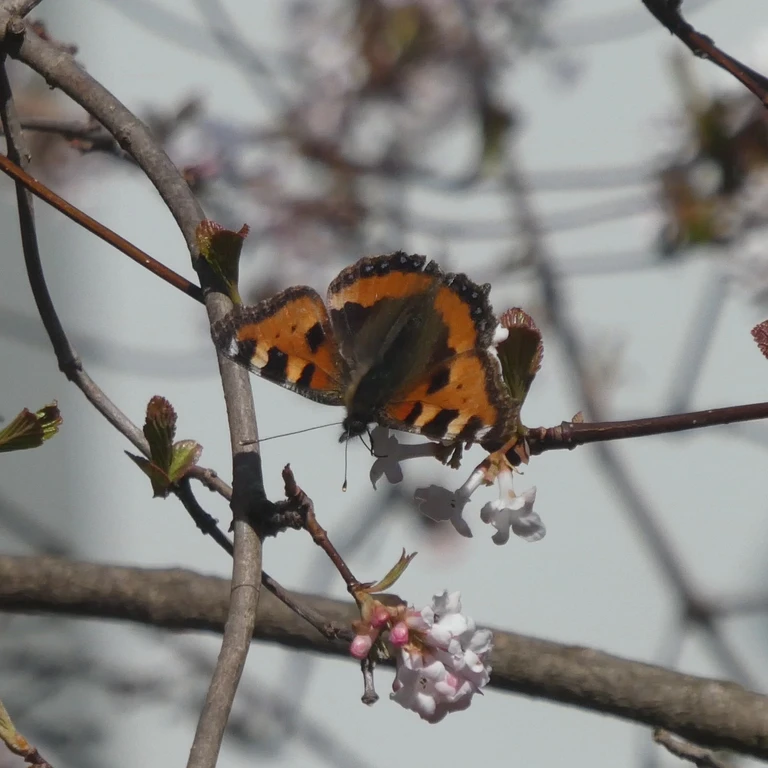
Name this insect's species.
Aglais urticae
